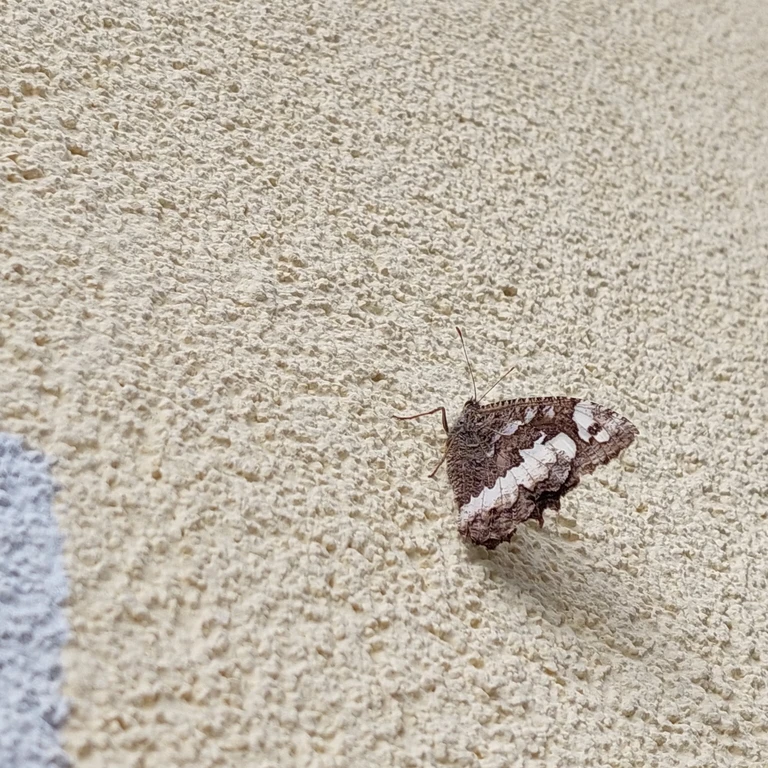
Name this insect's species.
Brintesia circe
